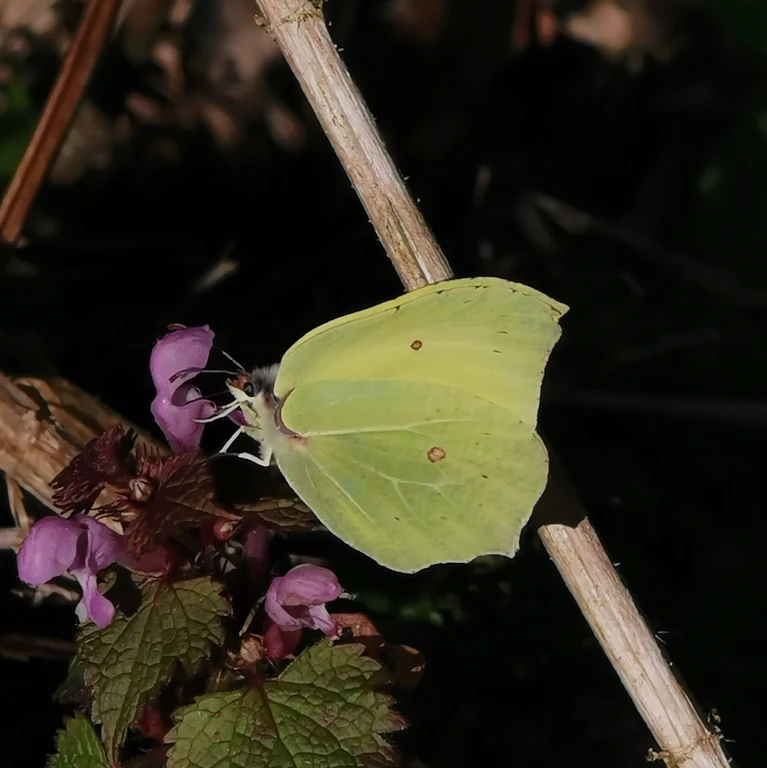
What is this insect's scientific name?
Gonepteryx rhamni
